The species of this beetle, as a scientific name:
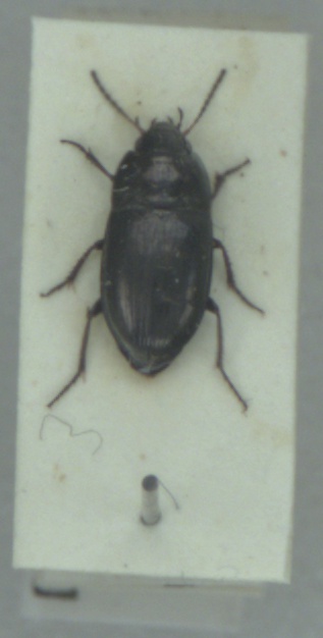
Amara communis
